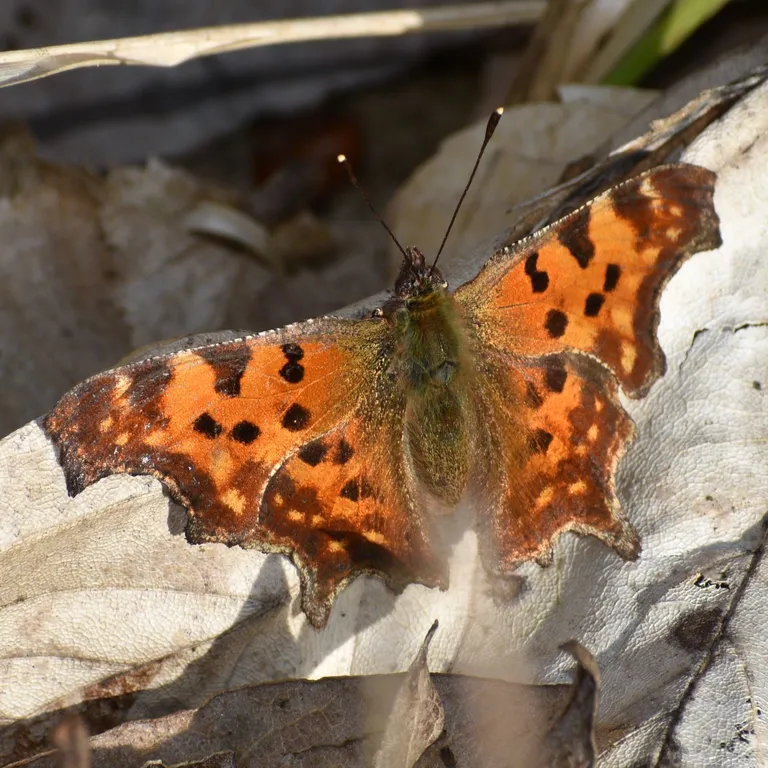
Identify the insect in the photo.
Polygonia c-album
